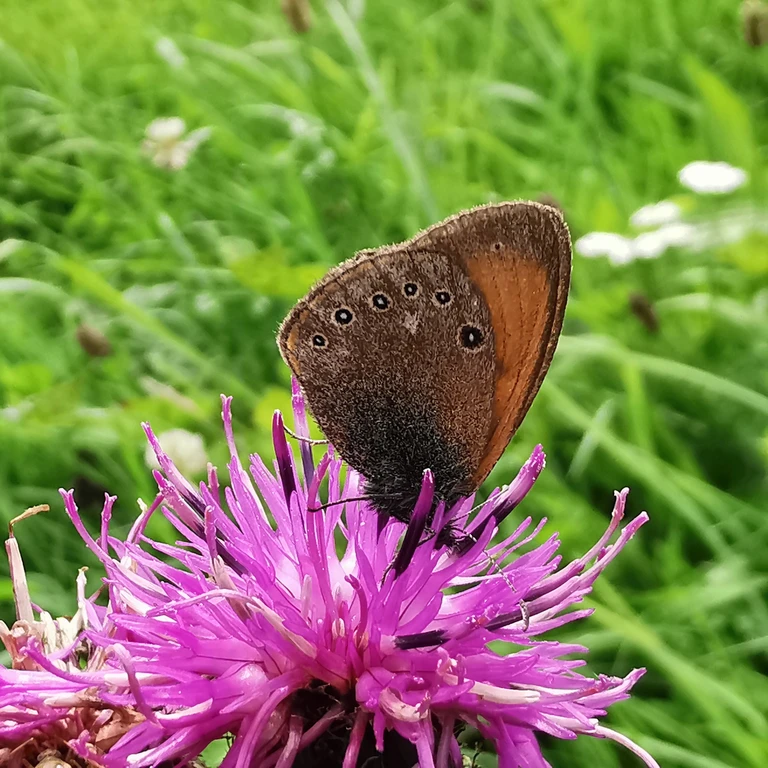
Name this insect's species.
Coenonympha glycerion (also Coenonympha iphis)
